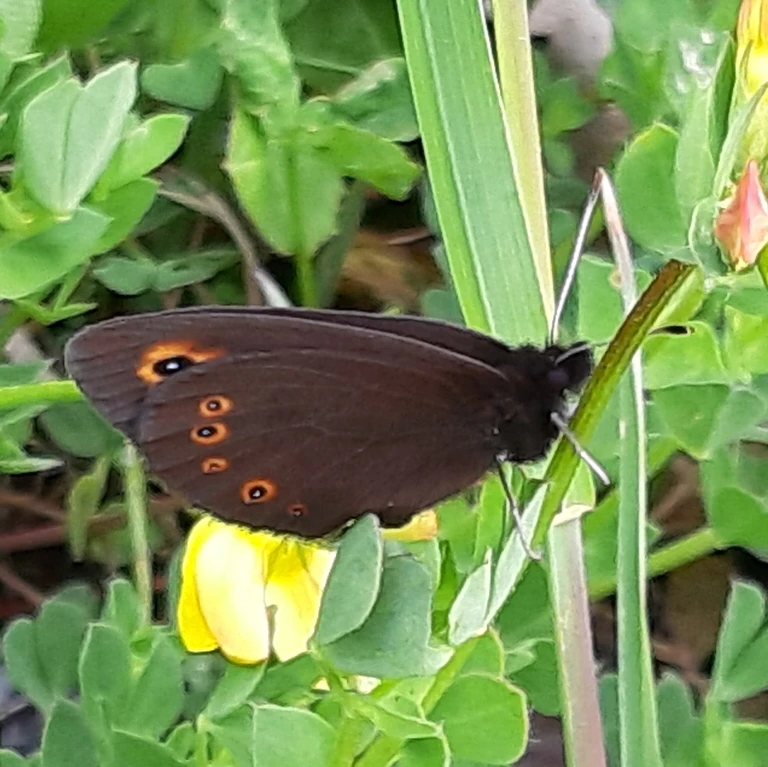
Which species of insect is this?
Erebia medusa
